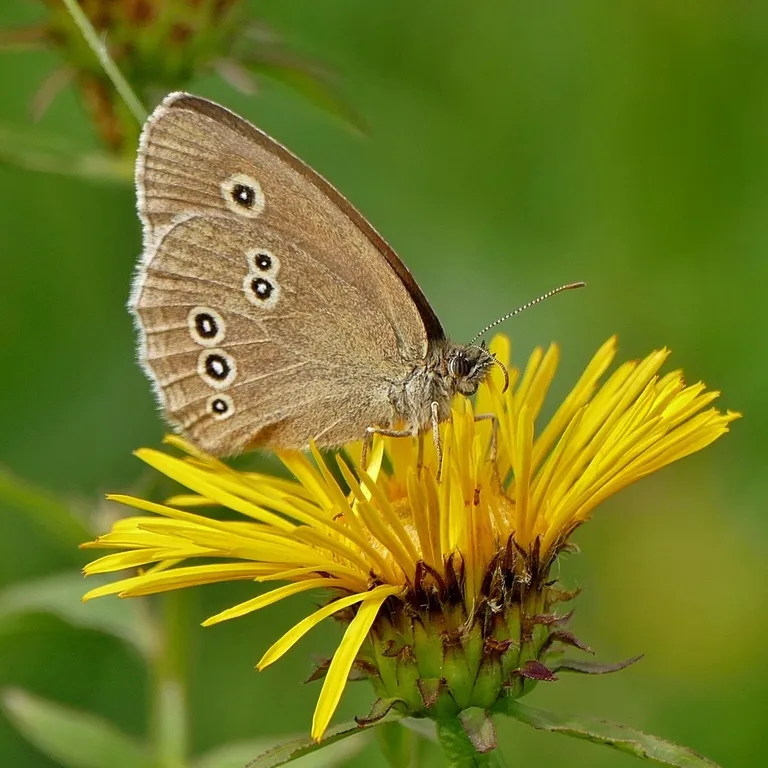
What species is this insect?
Aphantopus hyperantus
